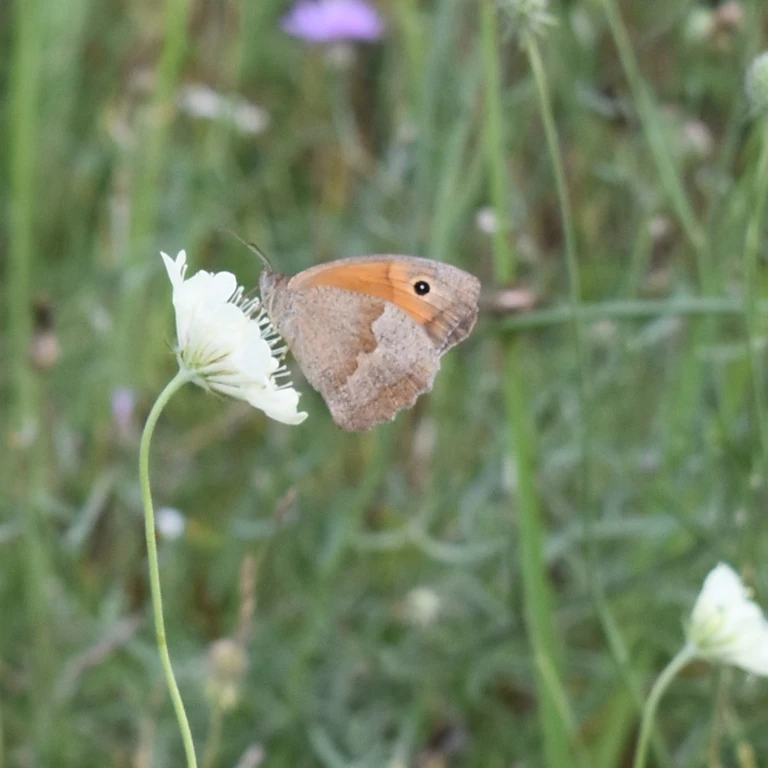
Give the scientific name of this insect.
Maniola jurtina
